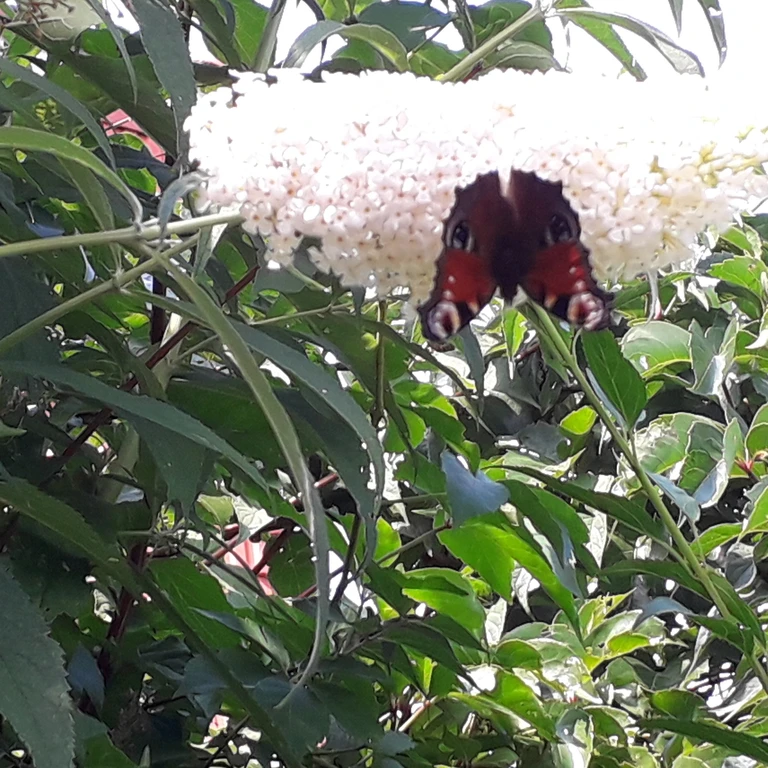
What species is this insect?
Aglais io
